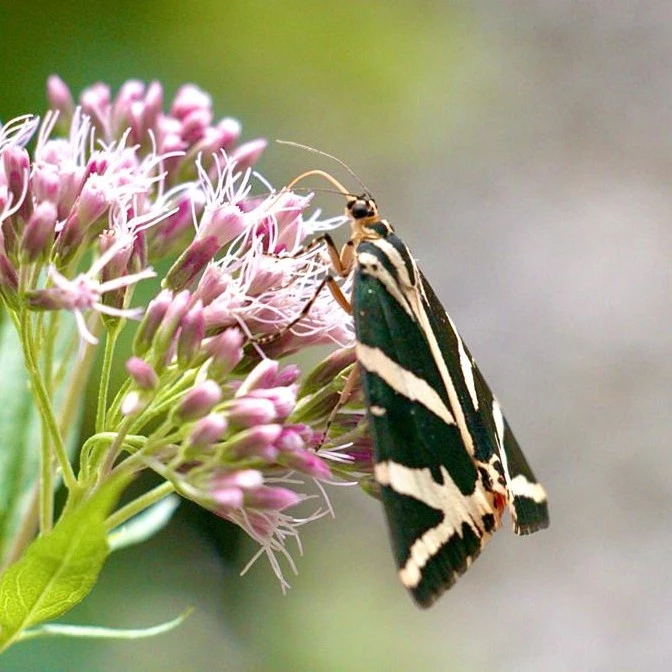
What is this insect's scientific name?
Euplagia quadripunctaria
